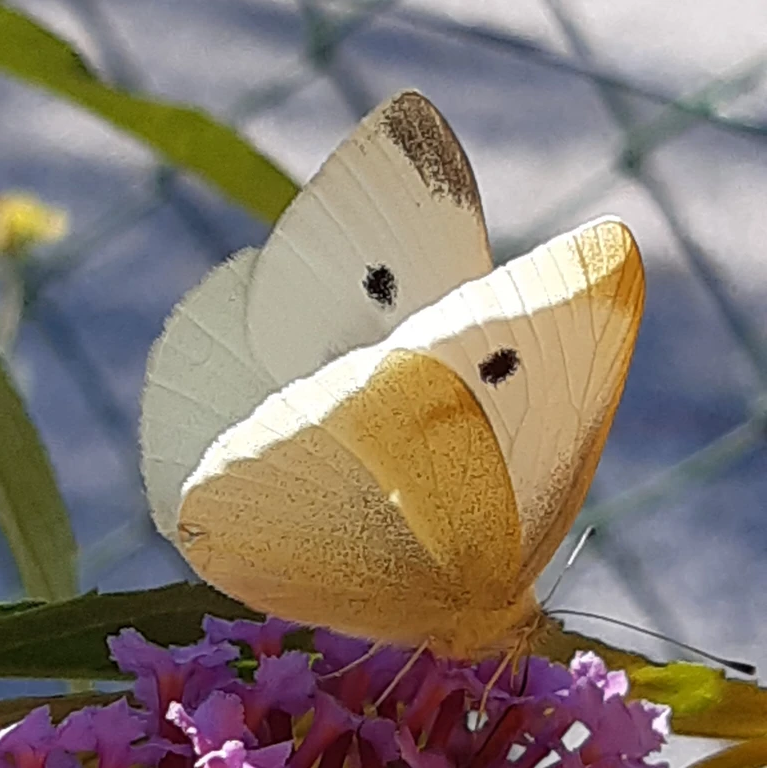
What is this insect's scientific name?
Pieris rapae
